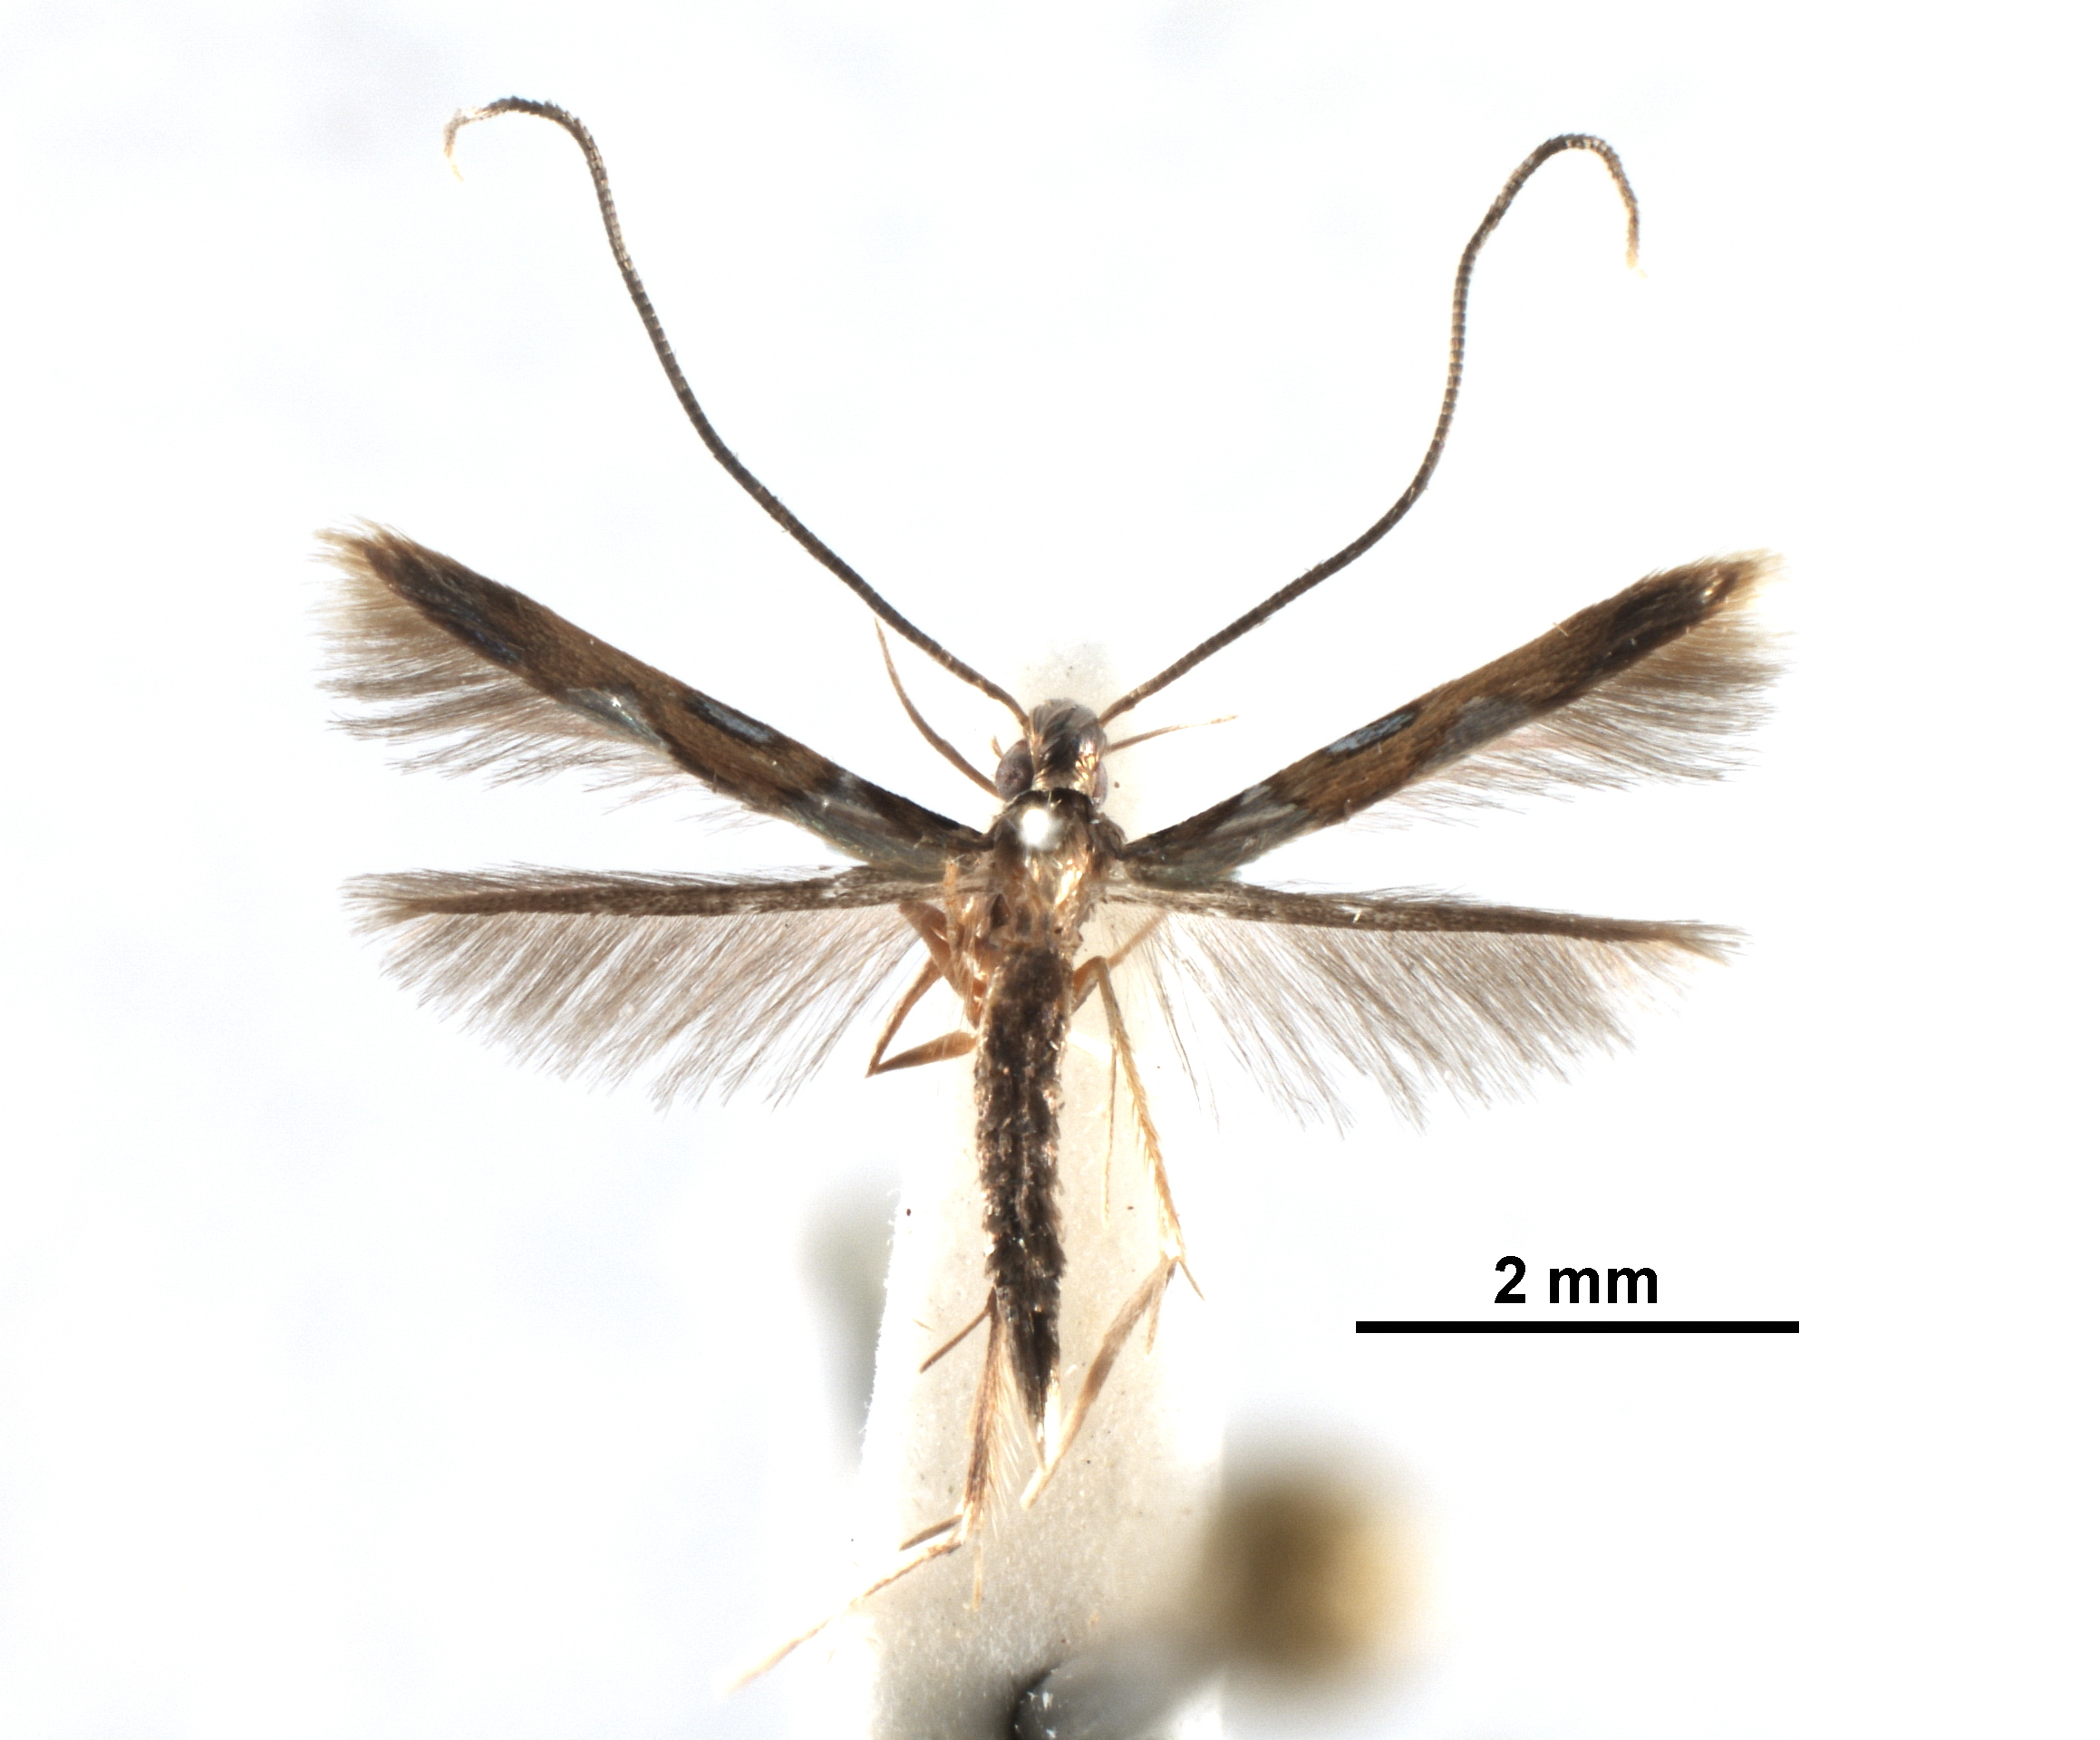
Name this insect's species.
Eucosmophora pouteriae
